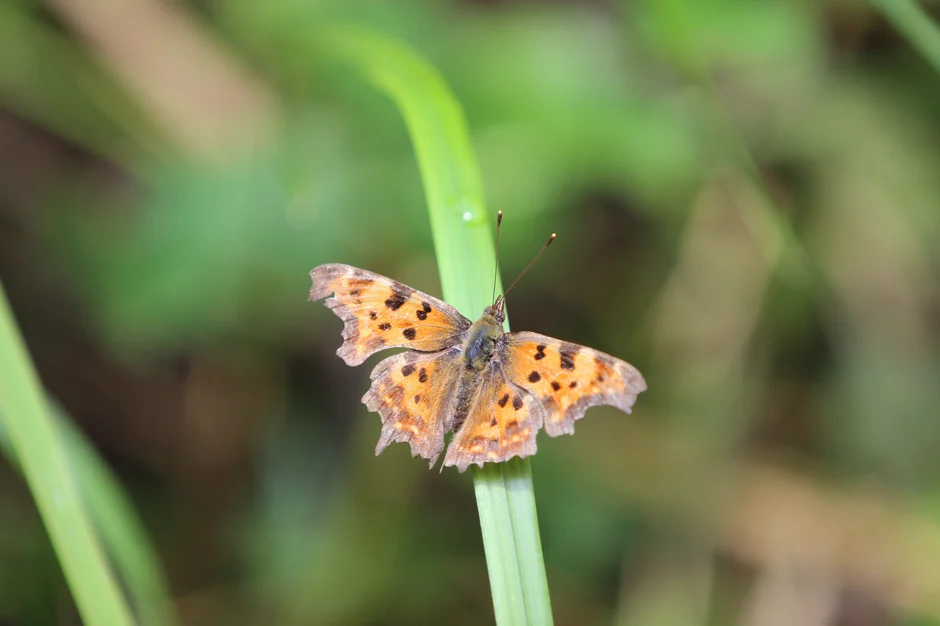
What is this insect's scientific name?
Polygonia c-album
